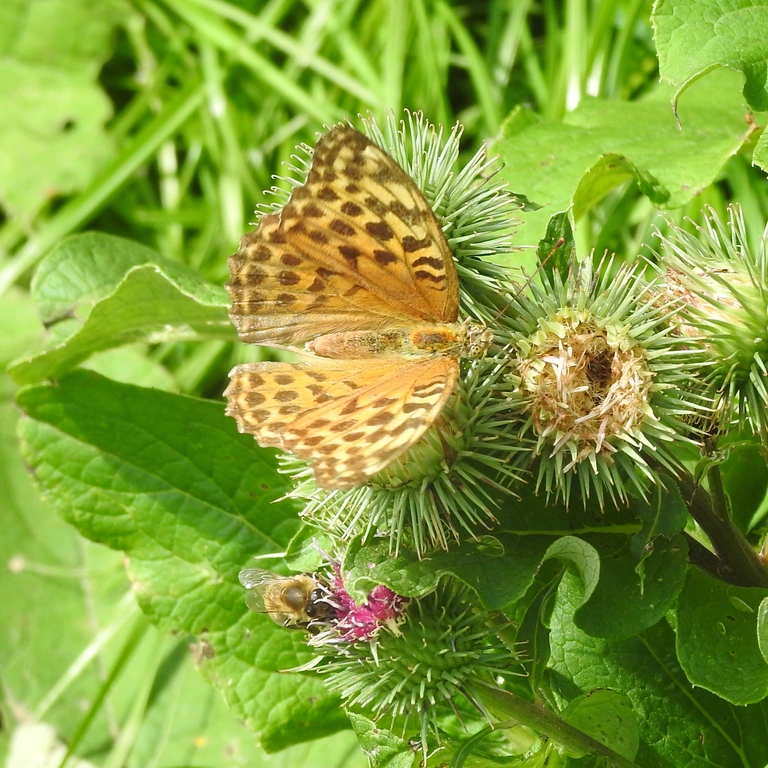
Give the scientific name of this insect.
Argynnis paphia
